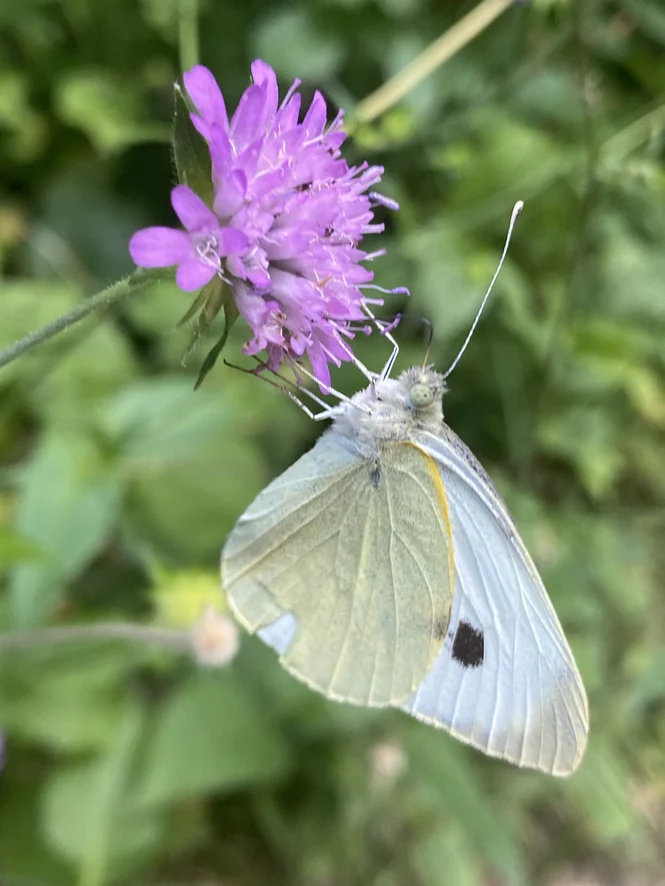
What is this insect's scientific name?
Pieris brassicae
